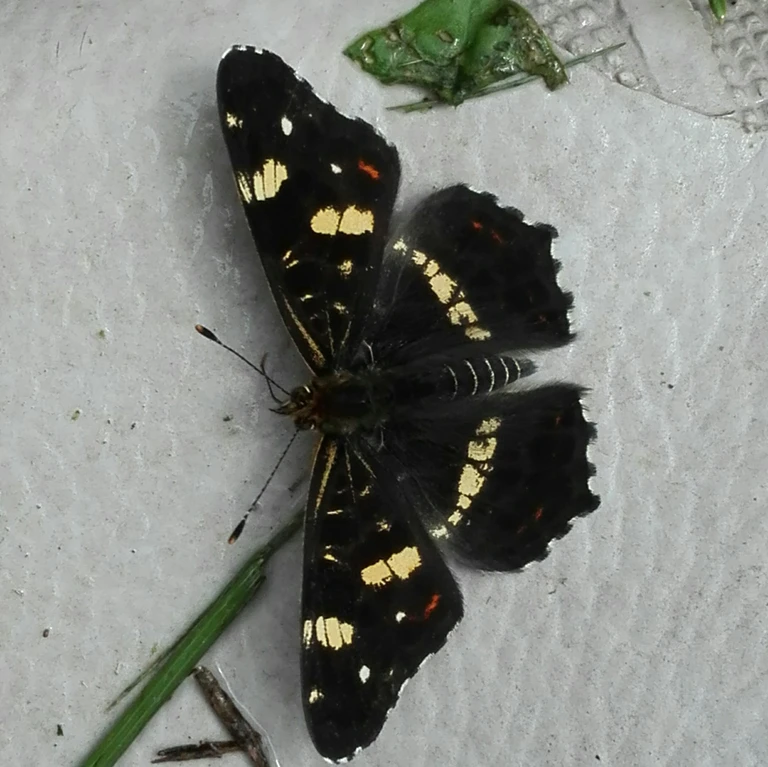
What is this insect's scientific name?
Araschnia levana
